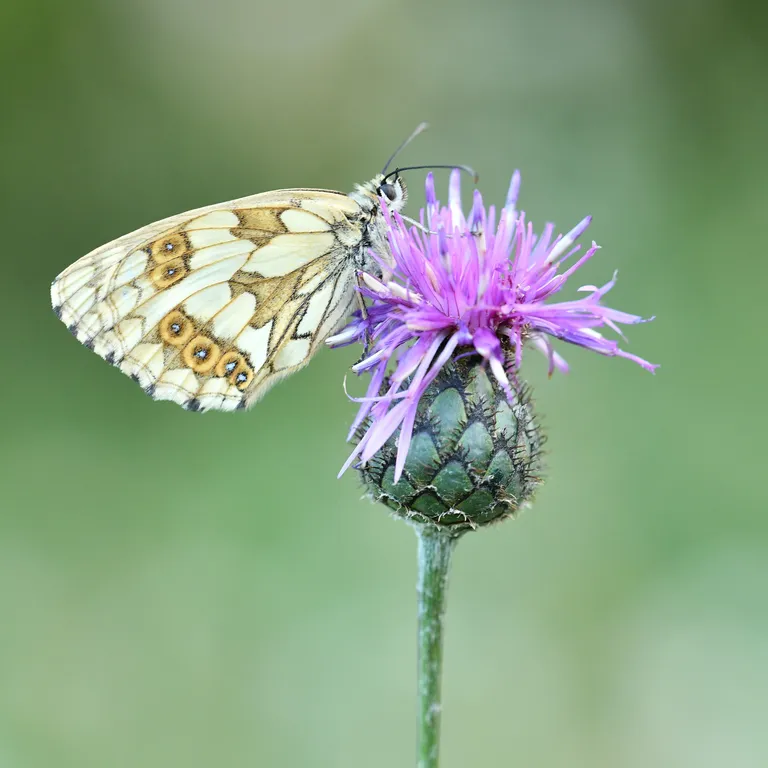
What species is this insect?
Melanargia galathea
